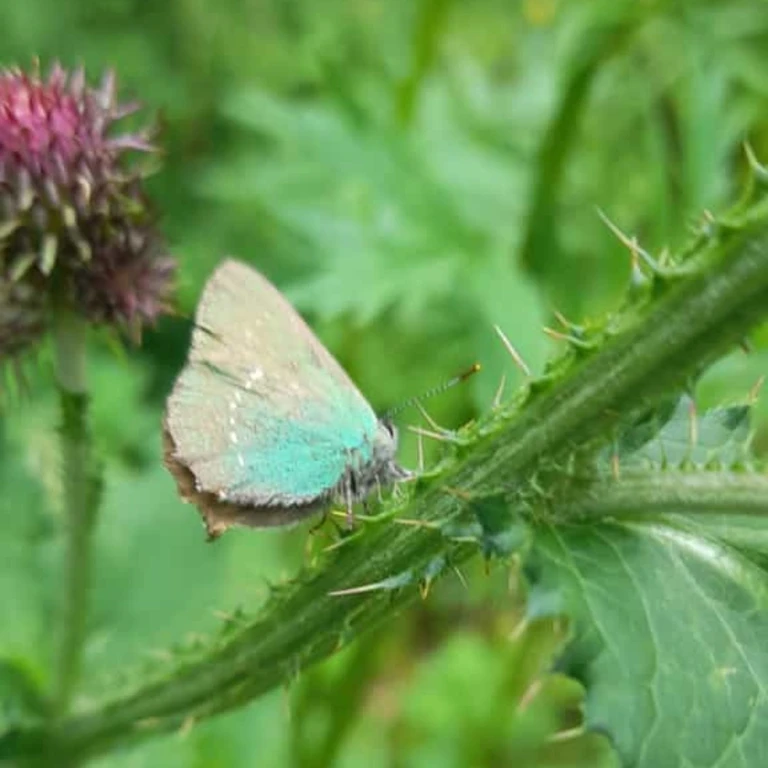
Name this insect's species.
Callophrys rubi
